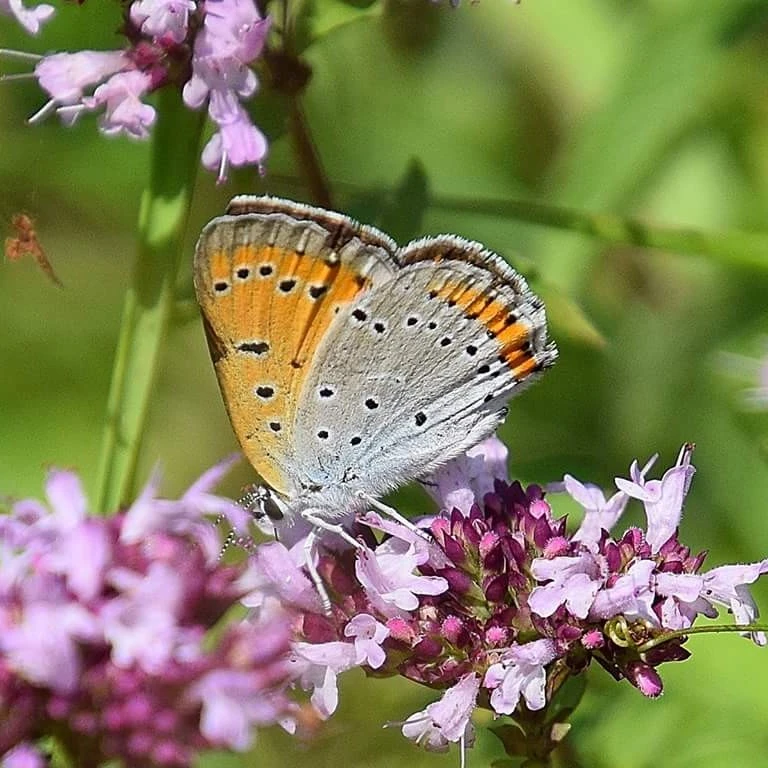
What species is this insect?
Lycaena dispar
